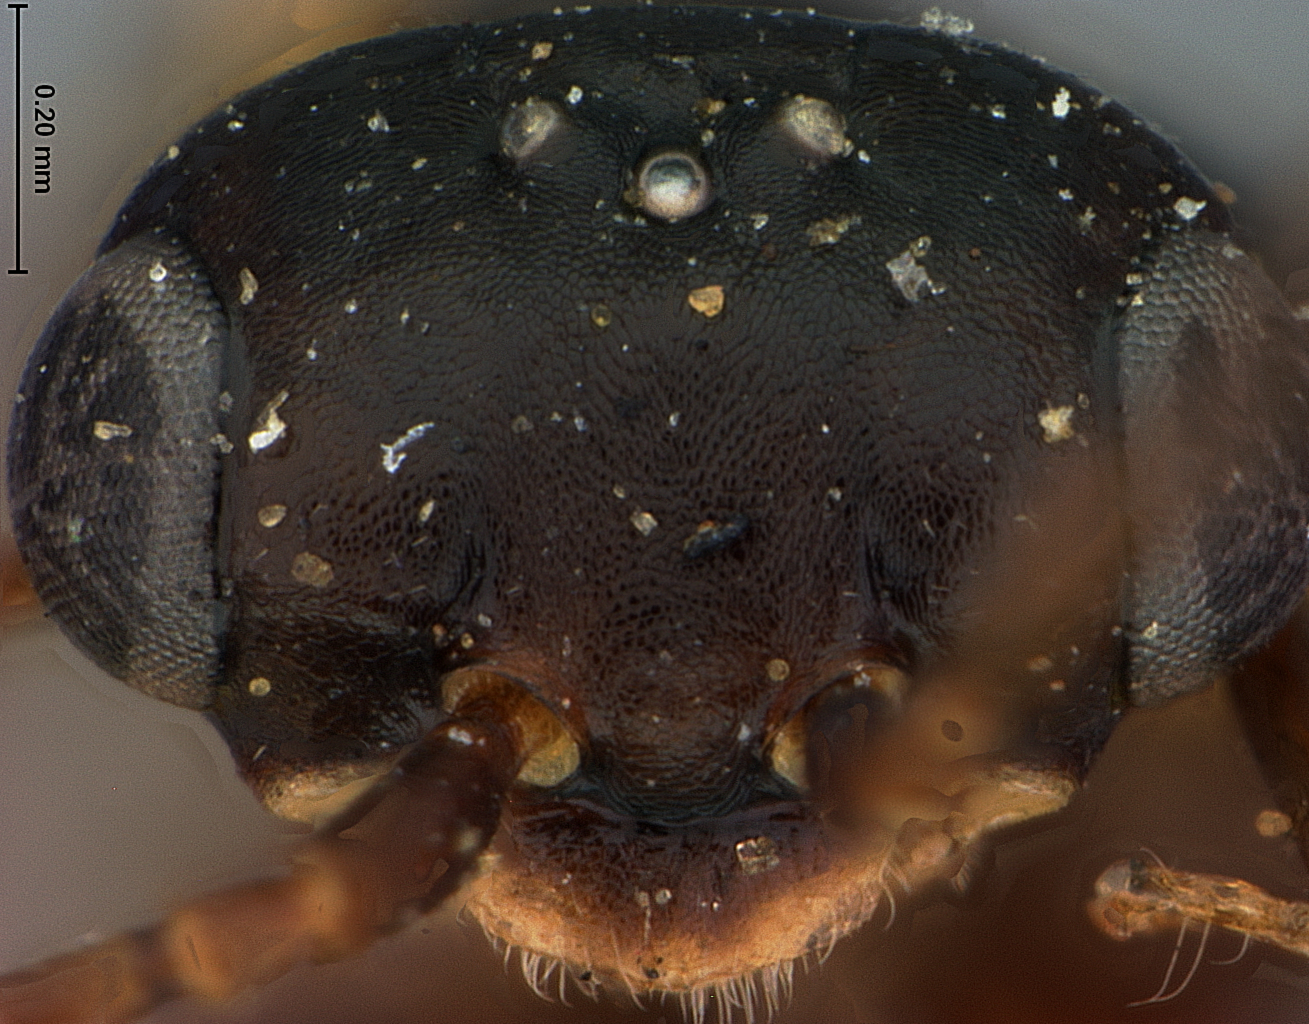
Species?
Xyela salicis
